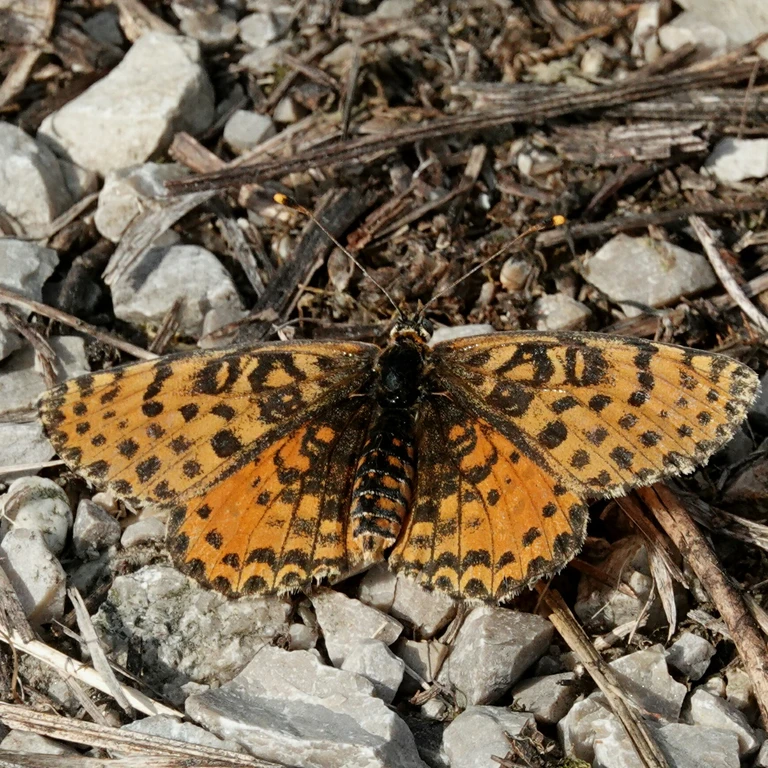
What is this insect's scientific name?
Melitaea didyma
